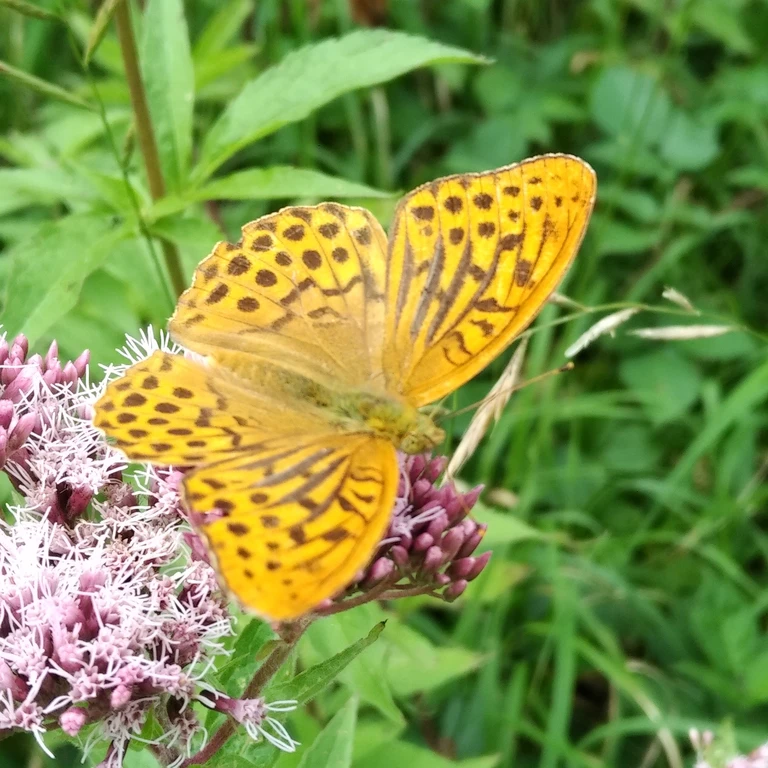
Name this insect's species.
Argynnis paphia
